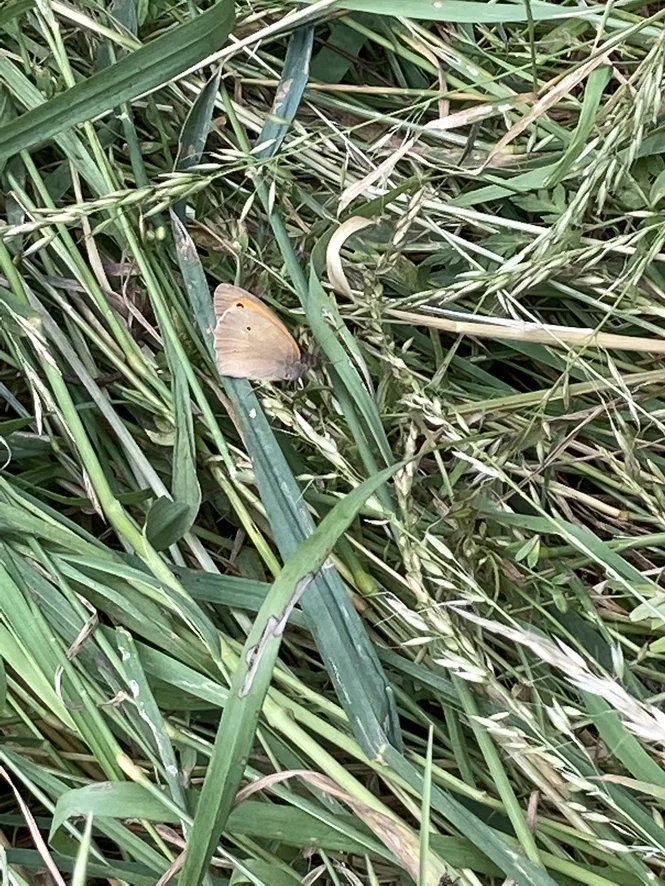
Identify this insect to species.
Maniola jurtina
